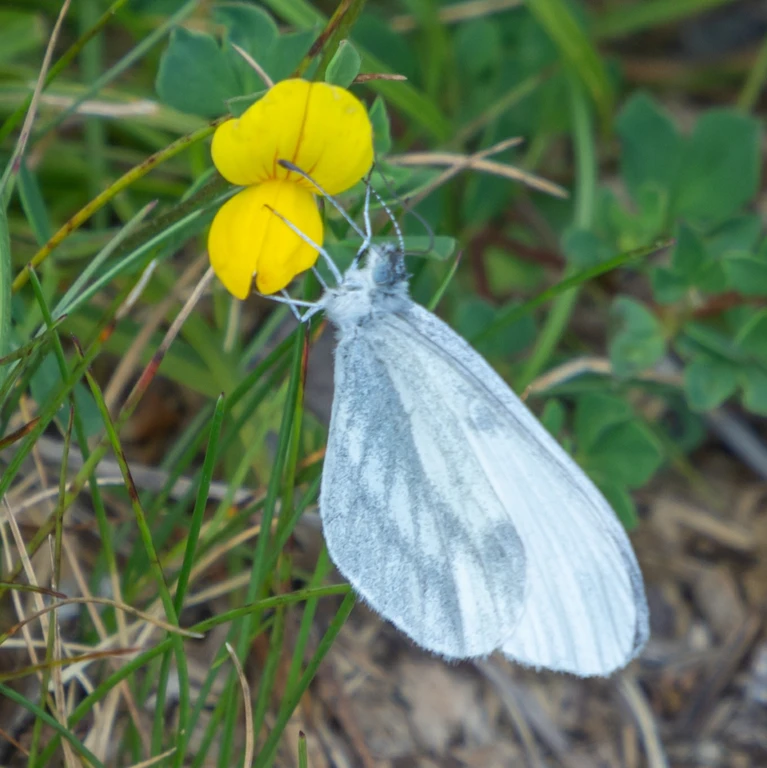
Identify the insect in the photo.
Leptidea sinapis/juvernica
